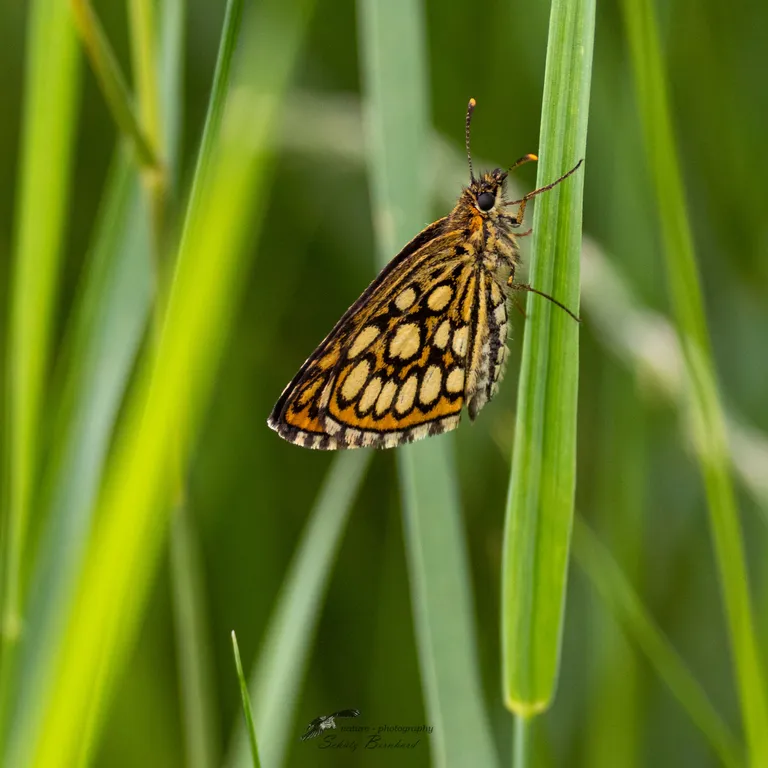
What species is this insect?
Heteropterus morpheus
